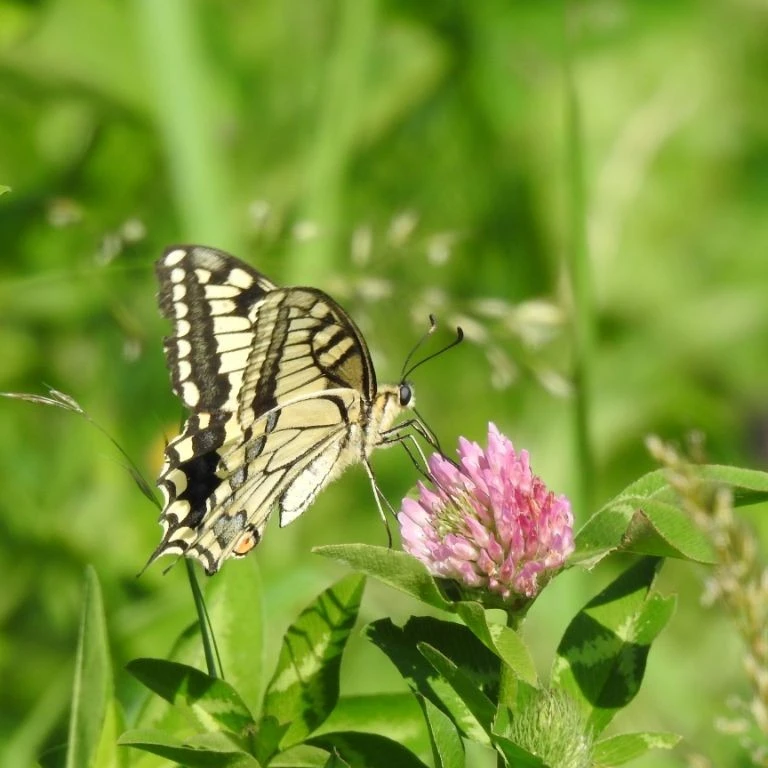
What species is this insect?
Papilio machaon
